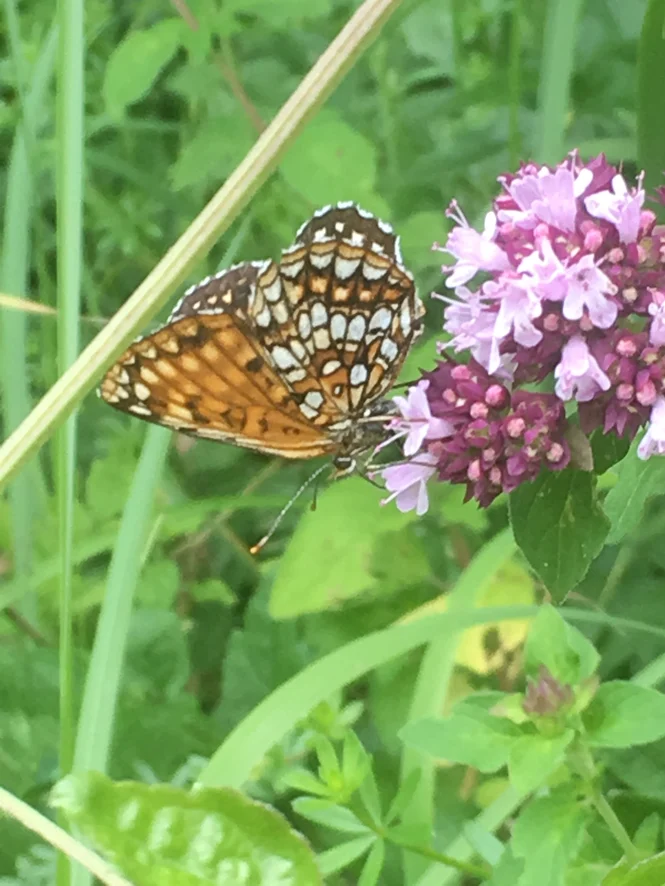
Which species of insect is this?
Melitaea diamina
